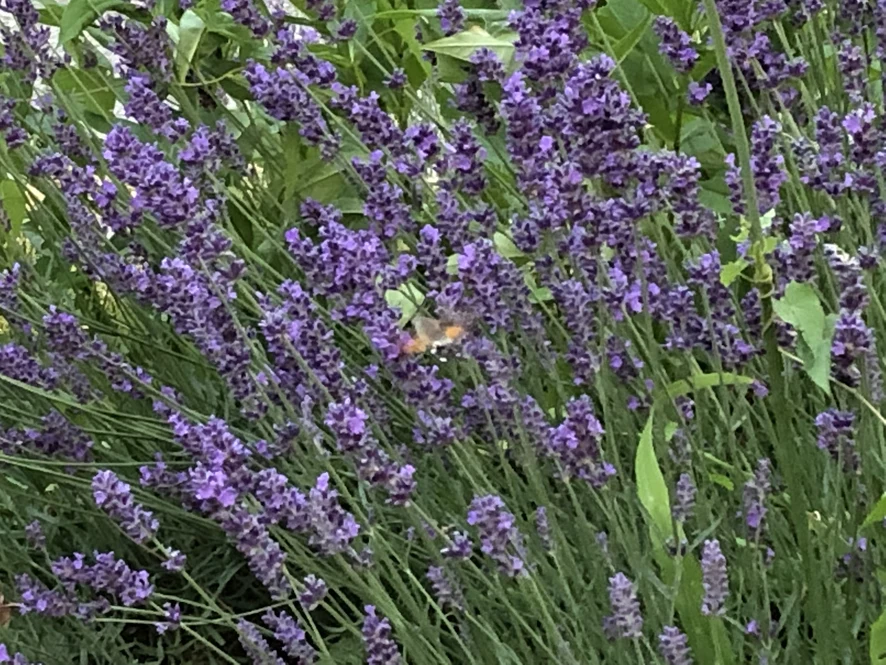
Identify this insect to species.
Macroglossum stellatarum
